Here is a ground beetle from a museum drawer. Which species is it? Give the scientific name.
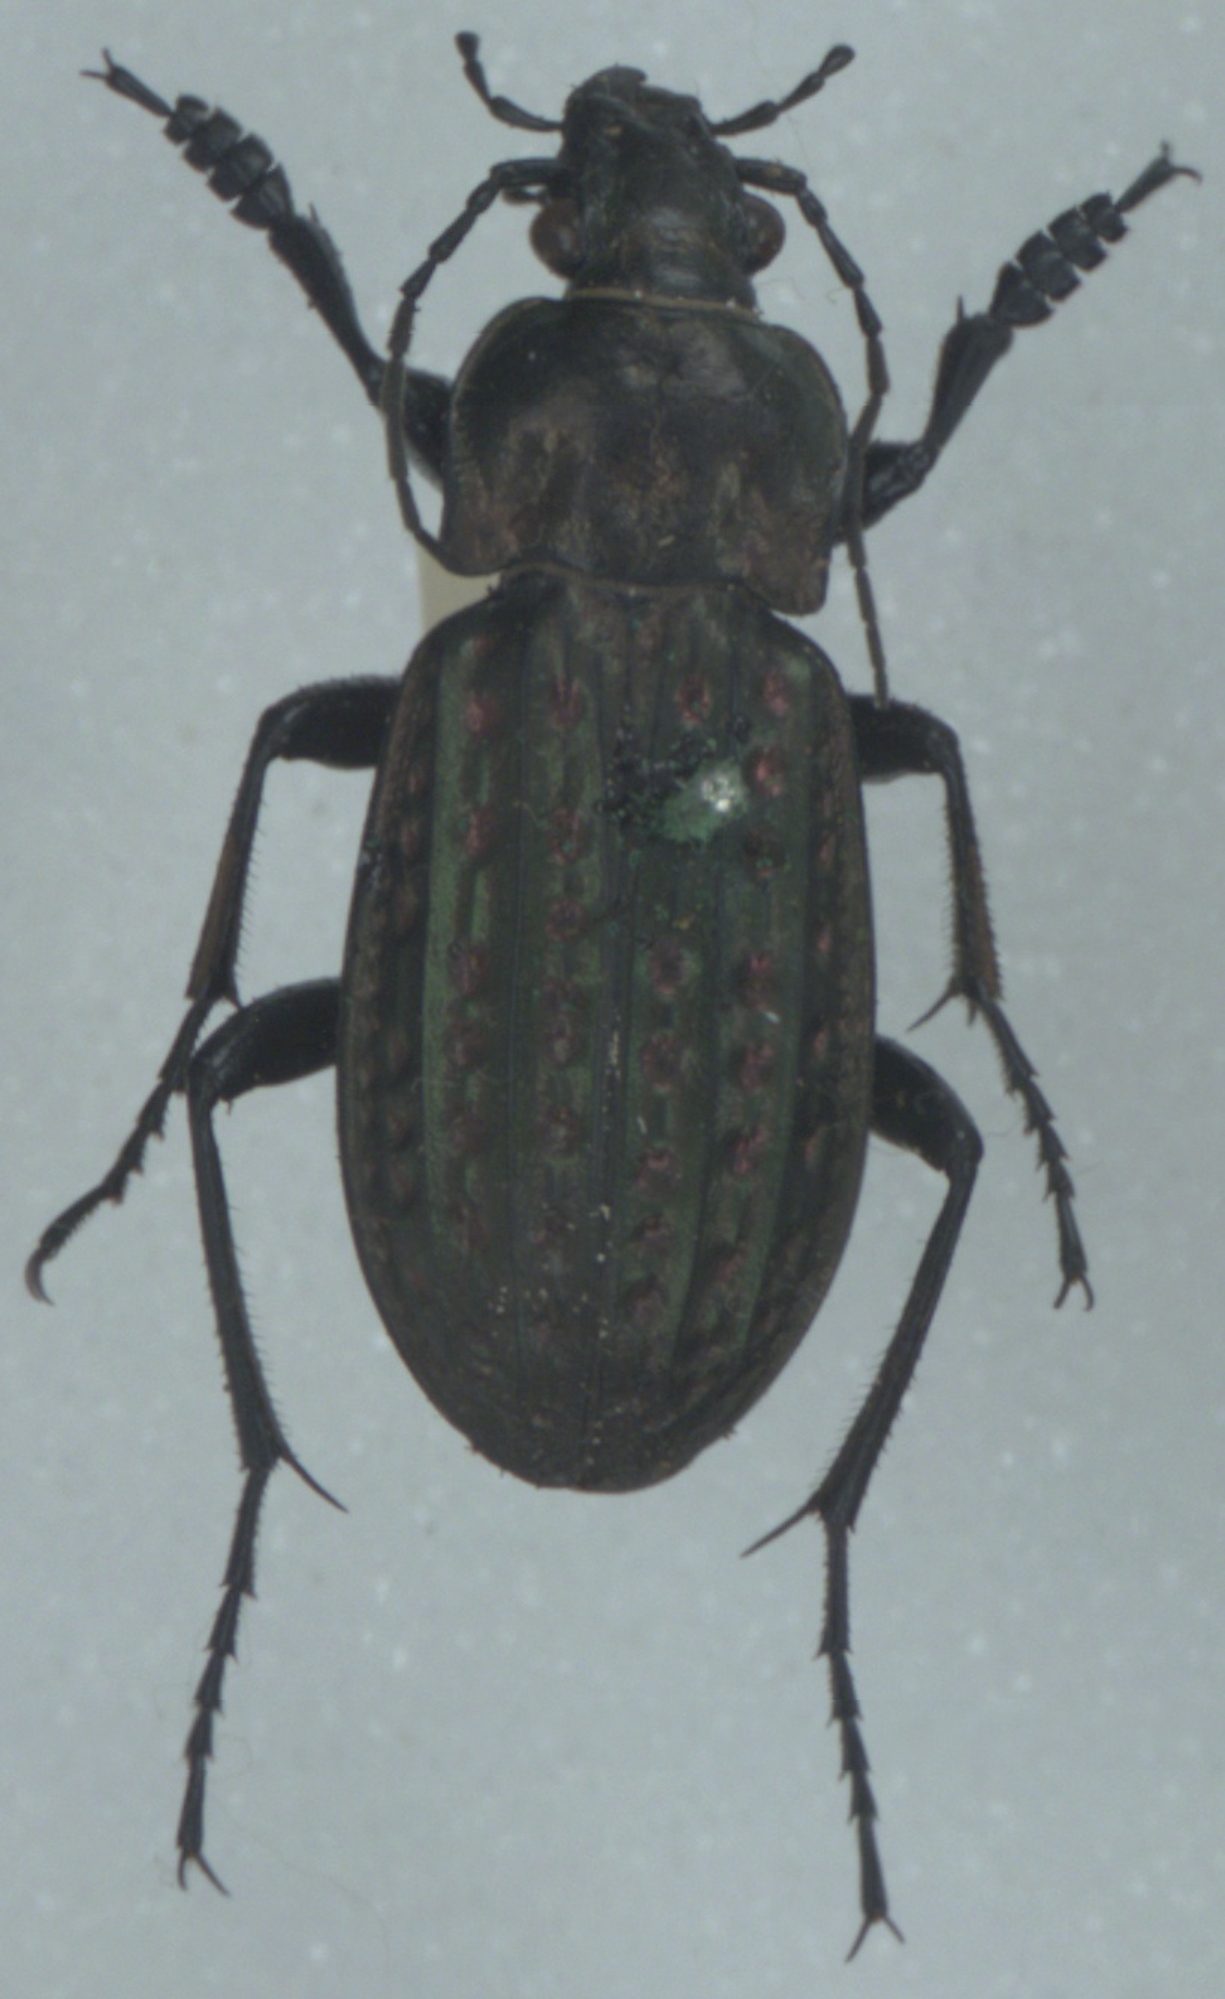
Carabus clatratus
